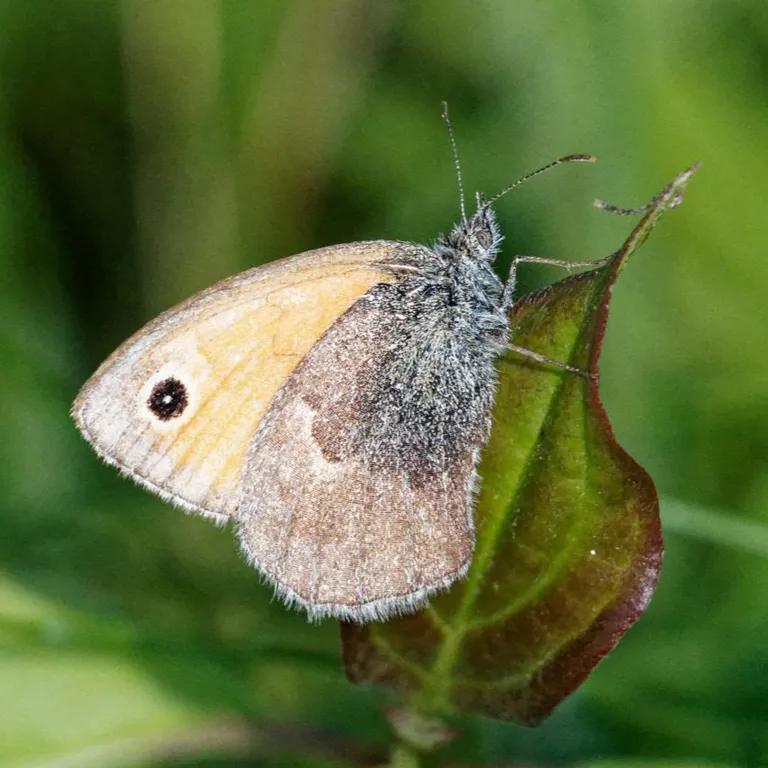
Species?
Coenonympha pamphilus
